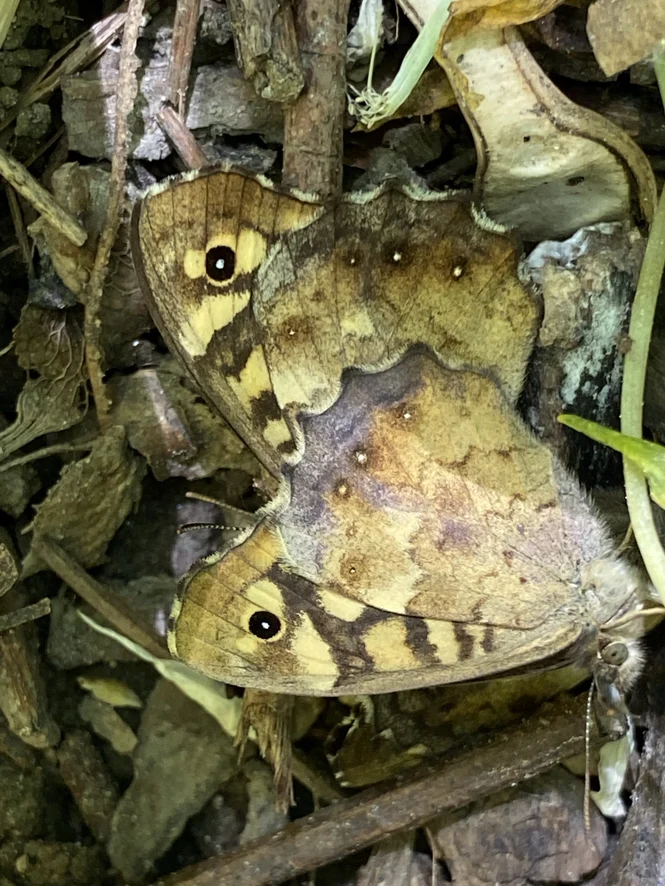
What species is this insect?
Pararge aegeria
